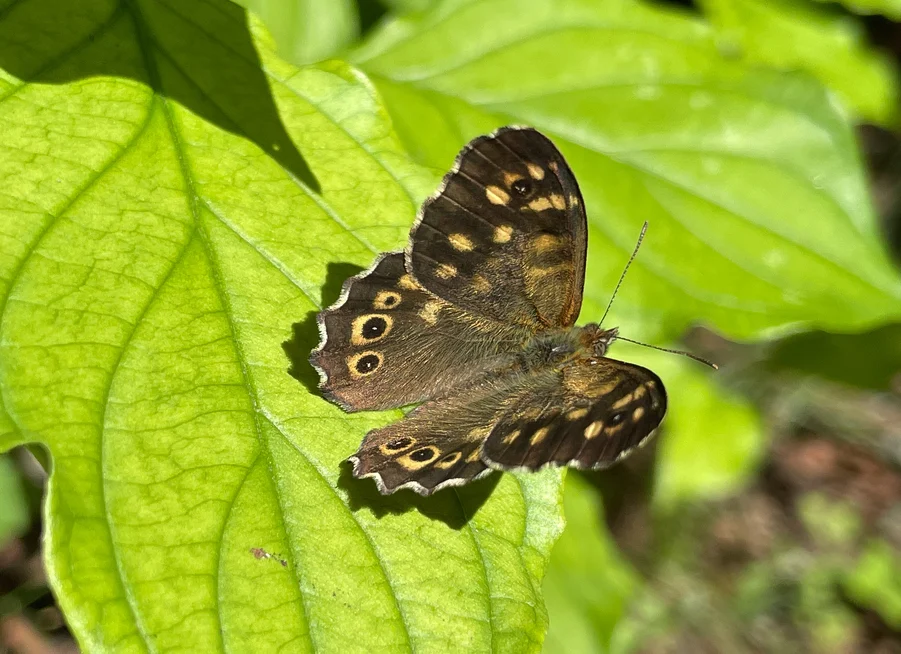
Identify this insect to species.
Pararge aegeria
